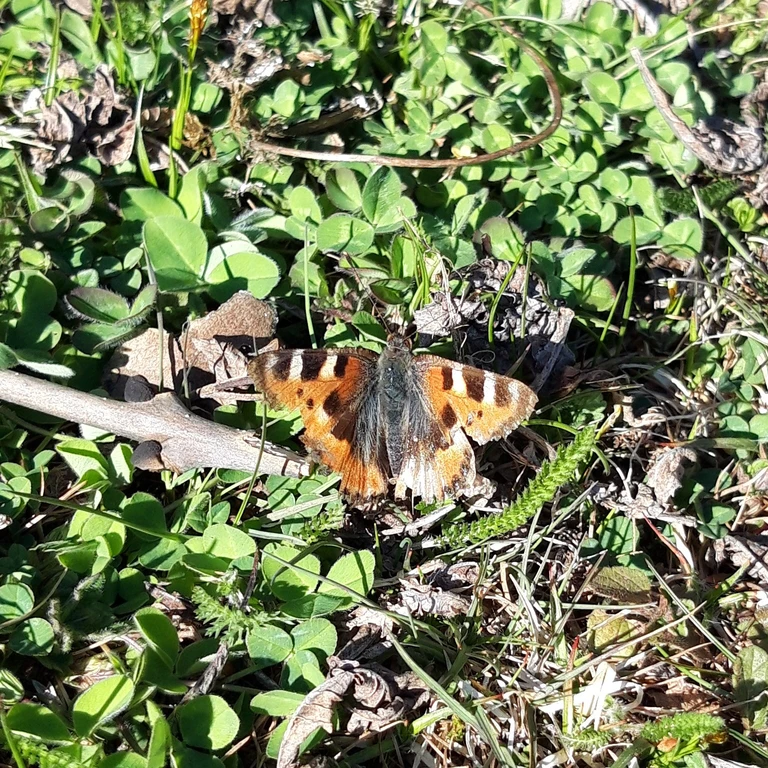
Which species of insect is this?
Aglais urticae
